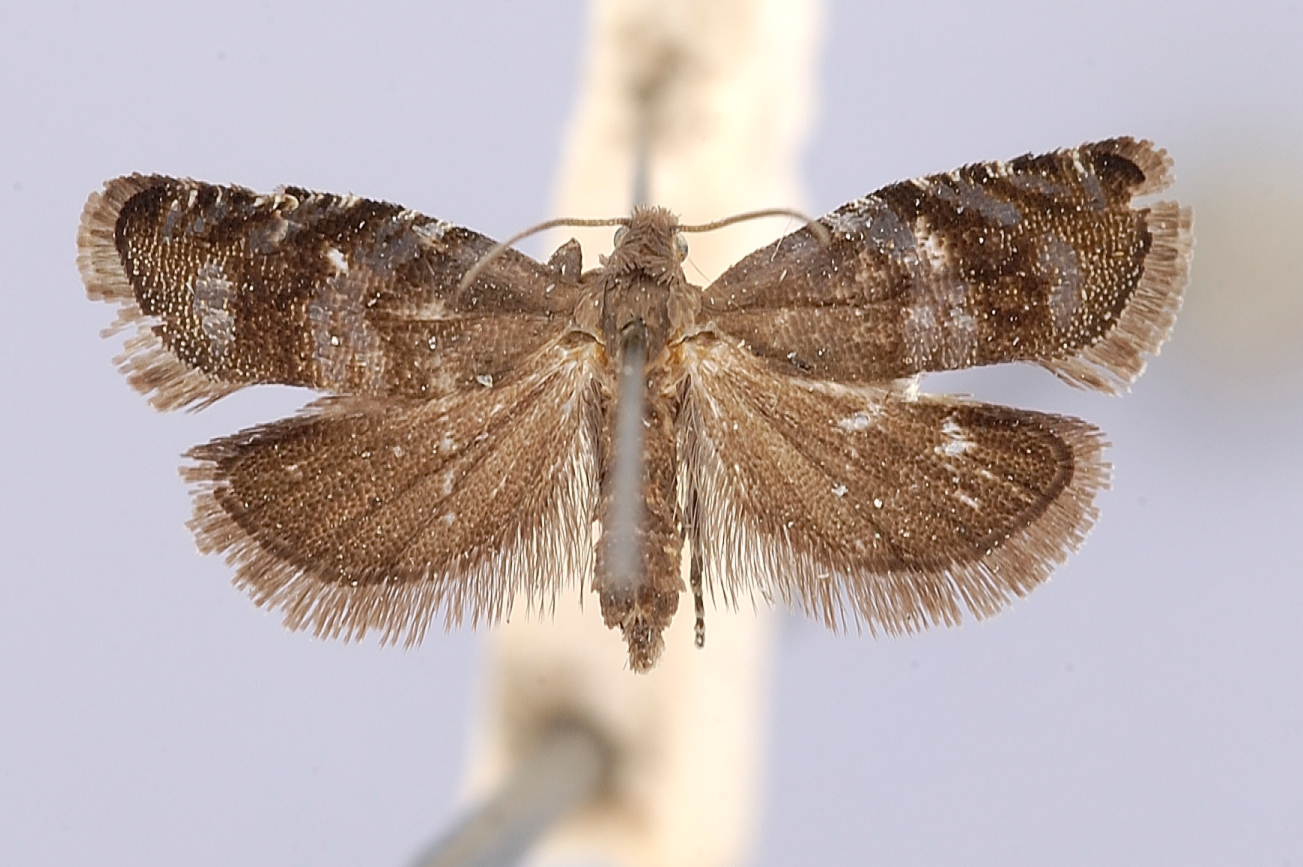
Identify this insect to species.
Epagoge tsugae
